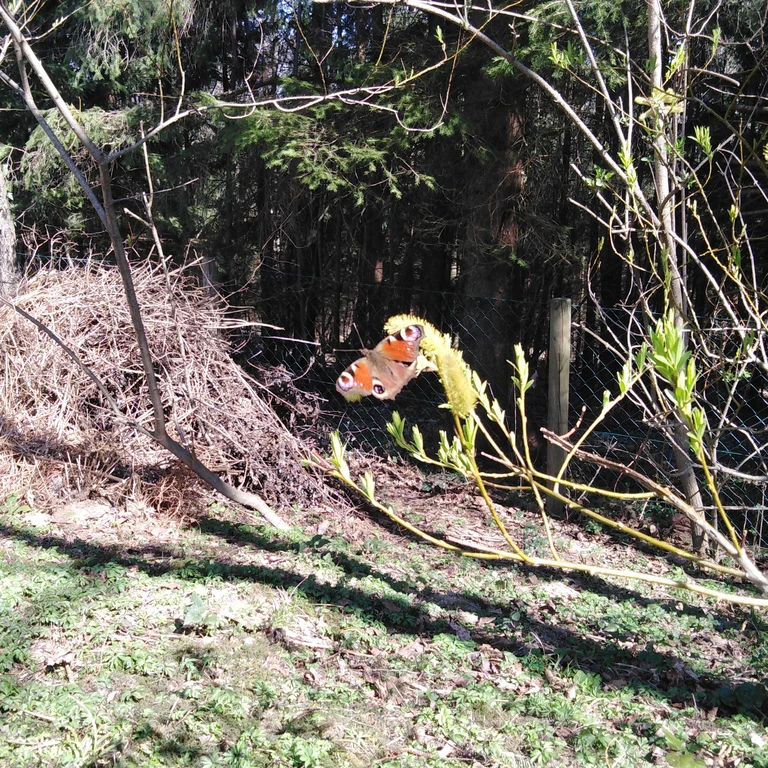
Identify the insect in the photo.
Aglais io
